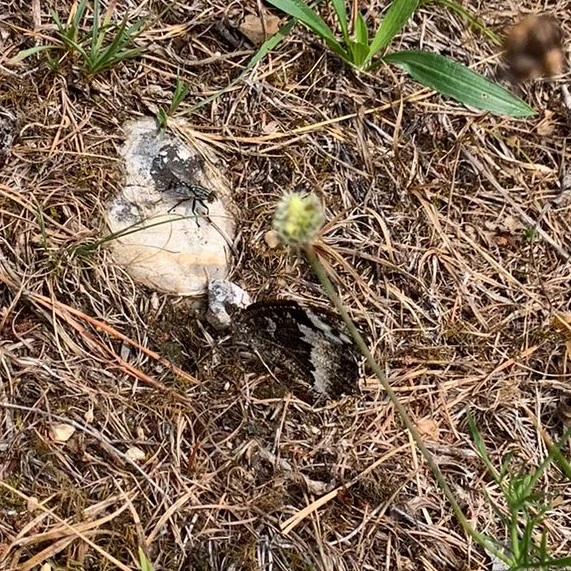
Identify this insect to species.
Brintesia circe
